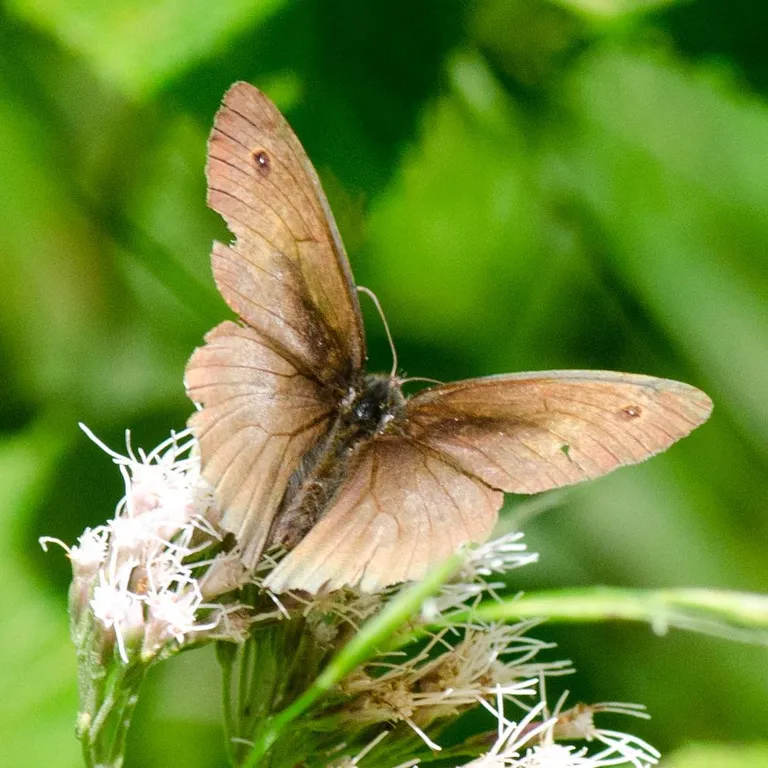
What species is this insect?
Maniola jurtina
